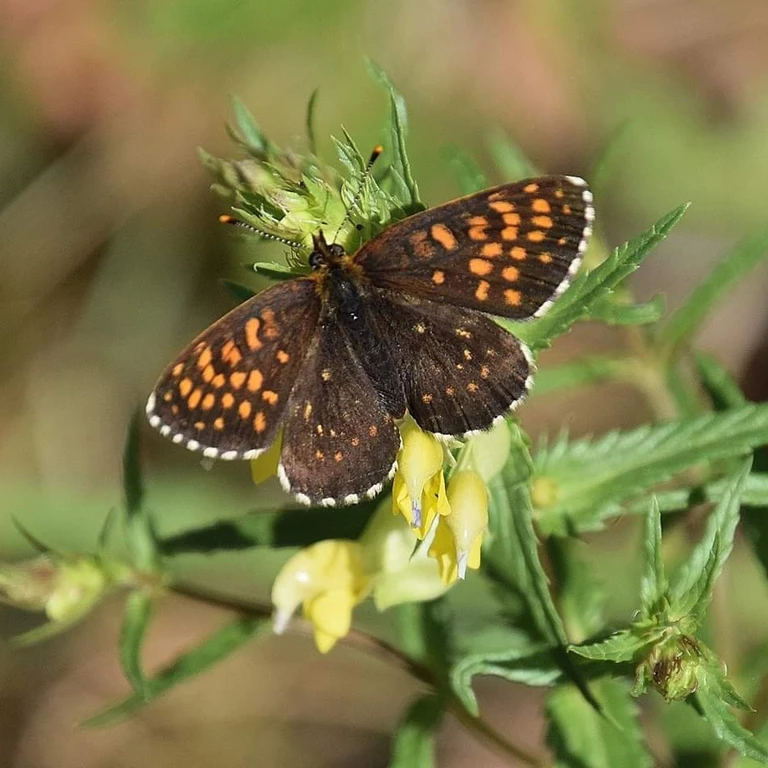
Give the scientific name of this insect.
Melitaea diamina
